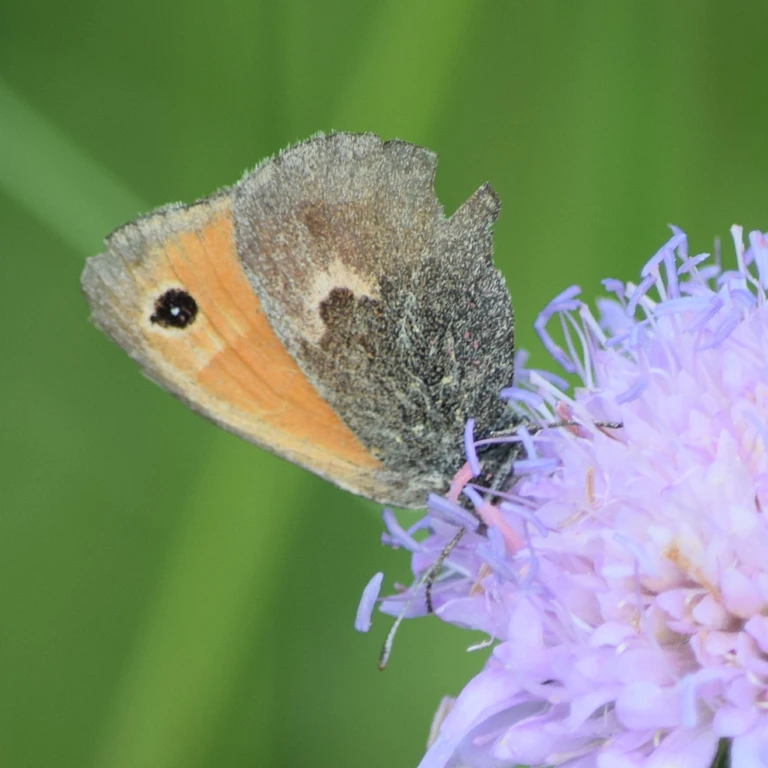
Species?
Coenonympha pamphilus
